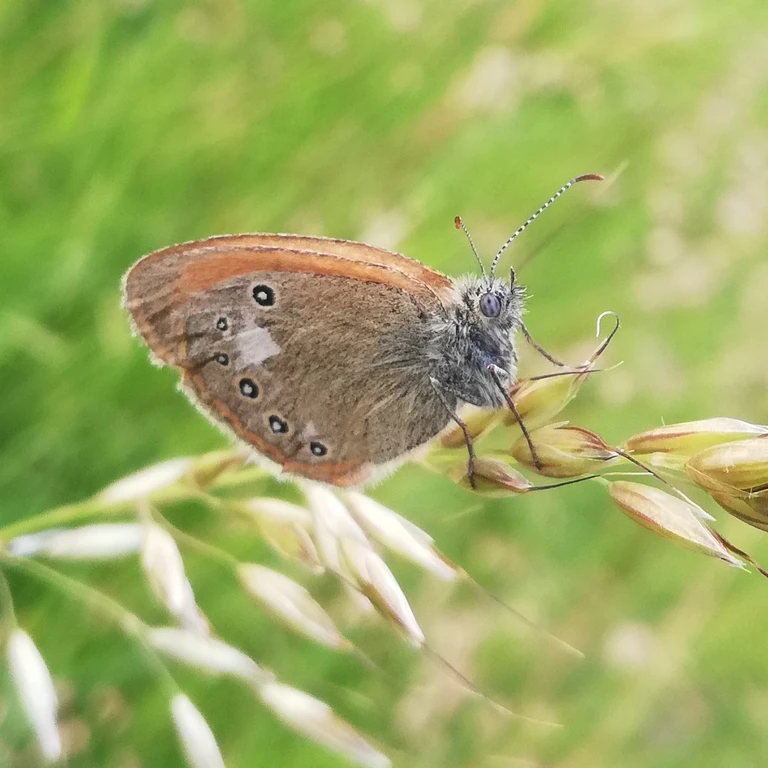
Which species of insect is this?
Coenonympha glycerion (also Coenonympha iphis)
